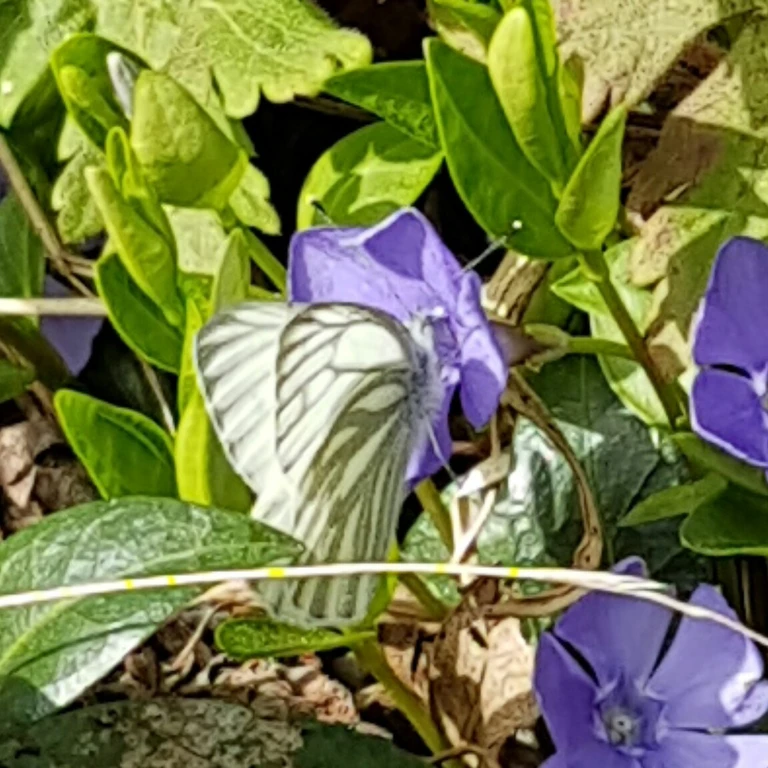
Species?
Pieris napi
